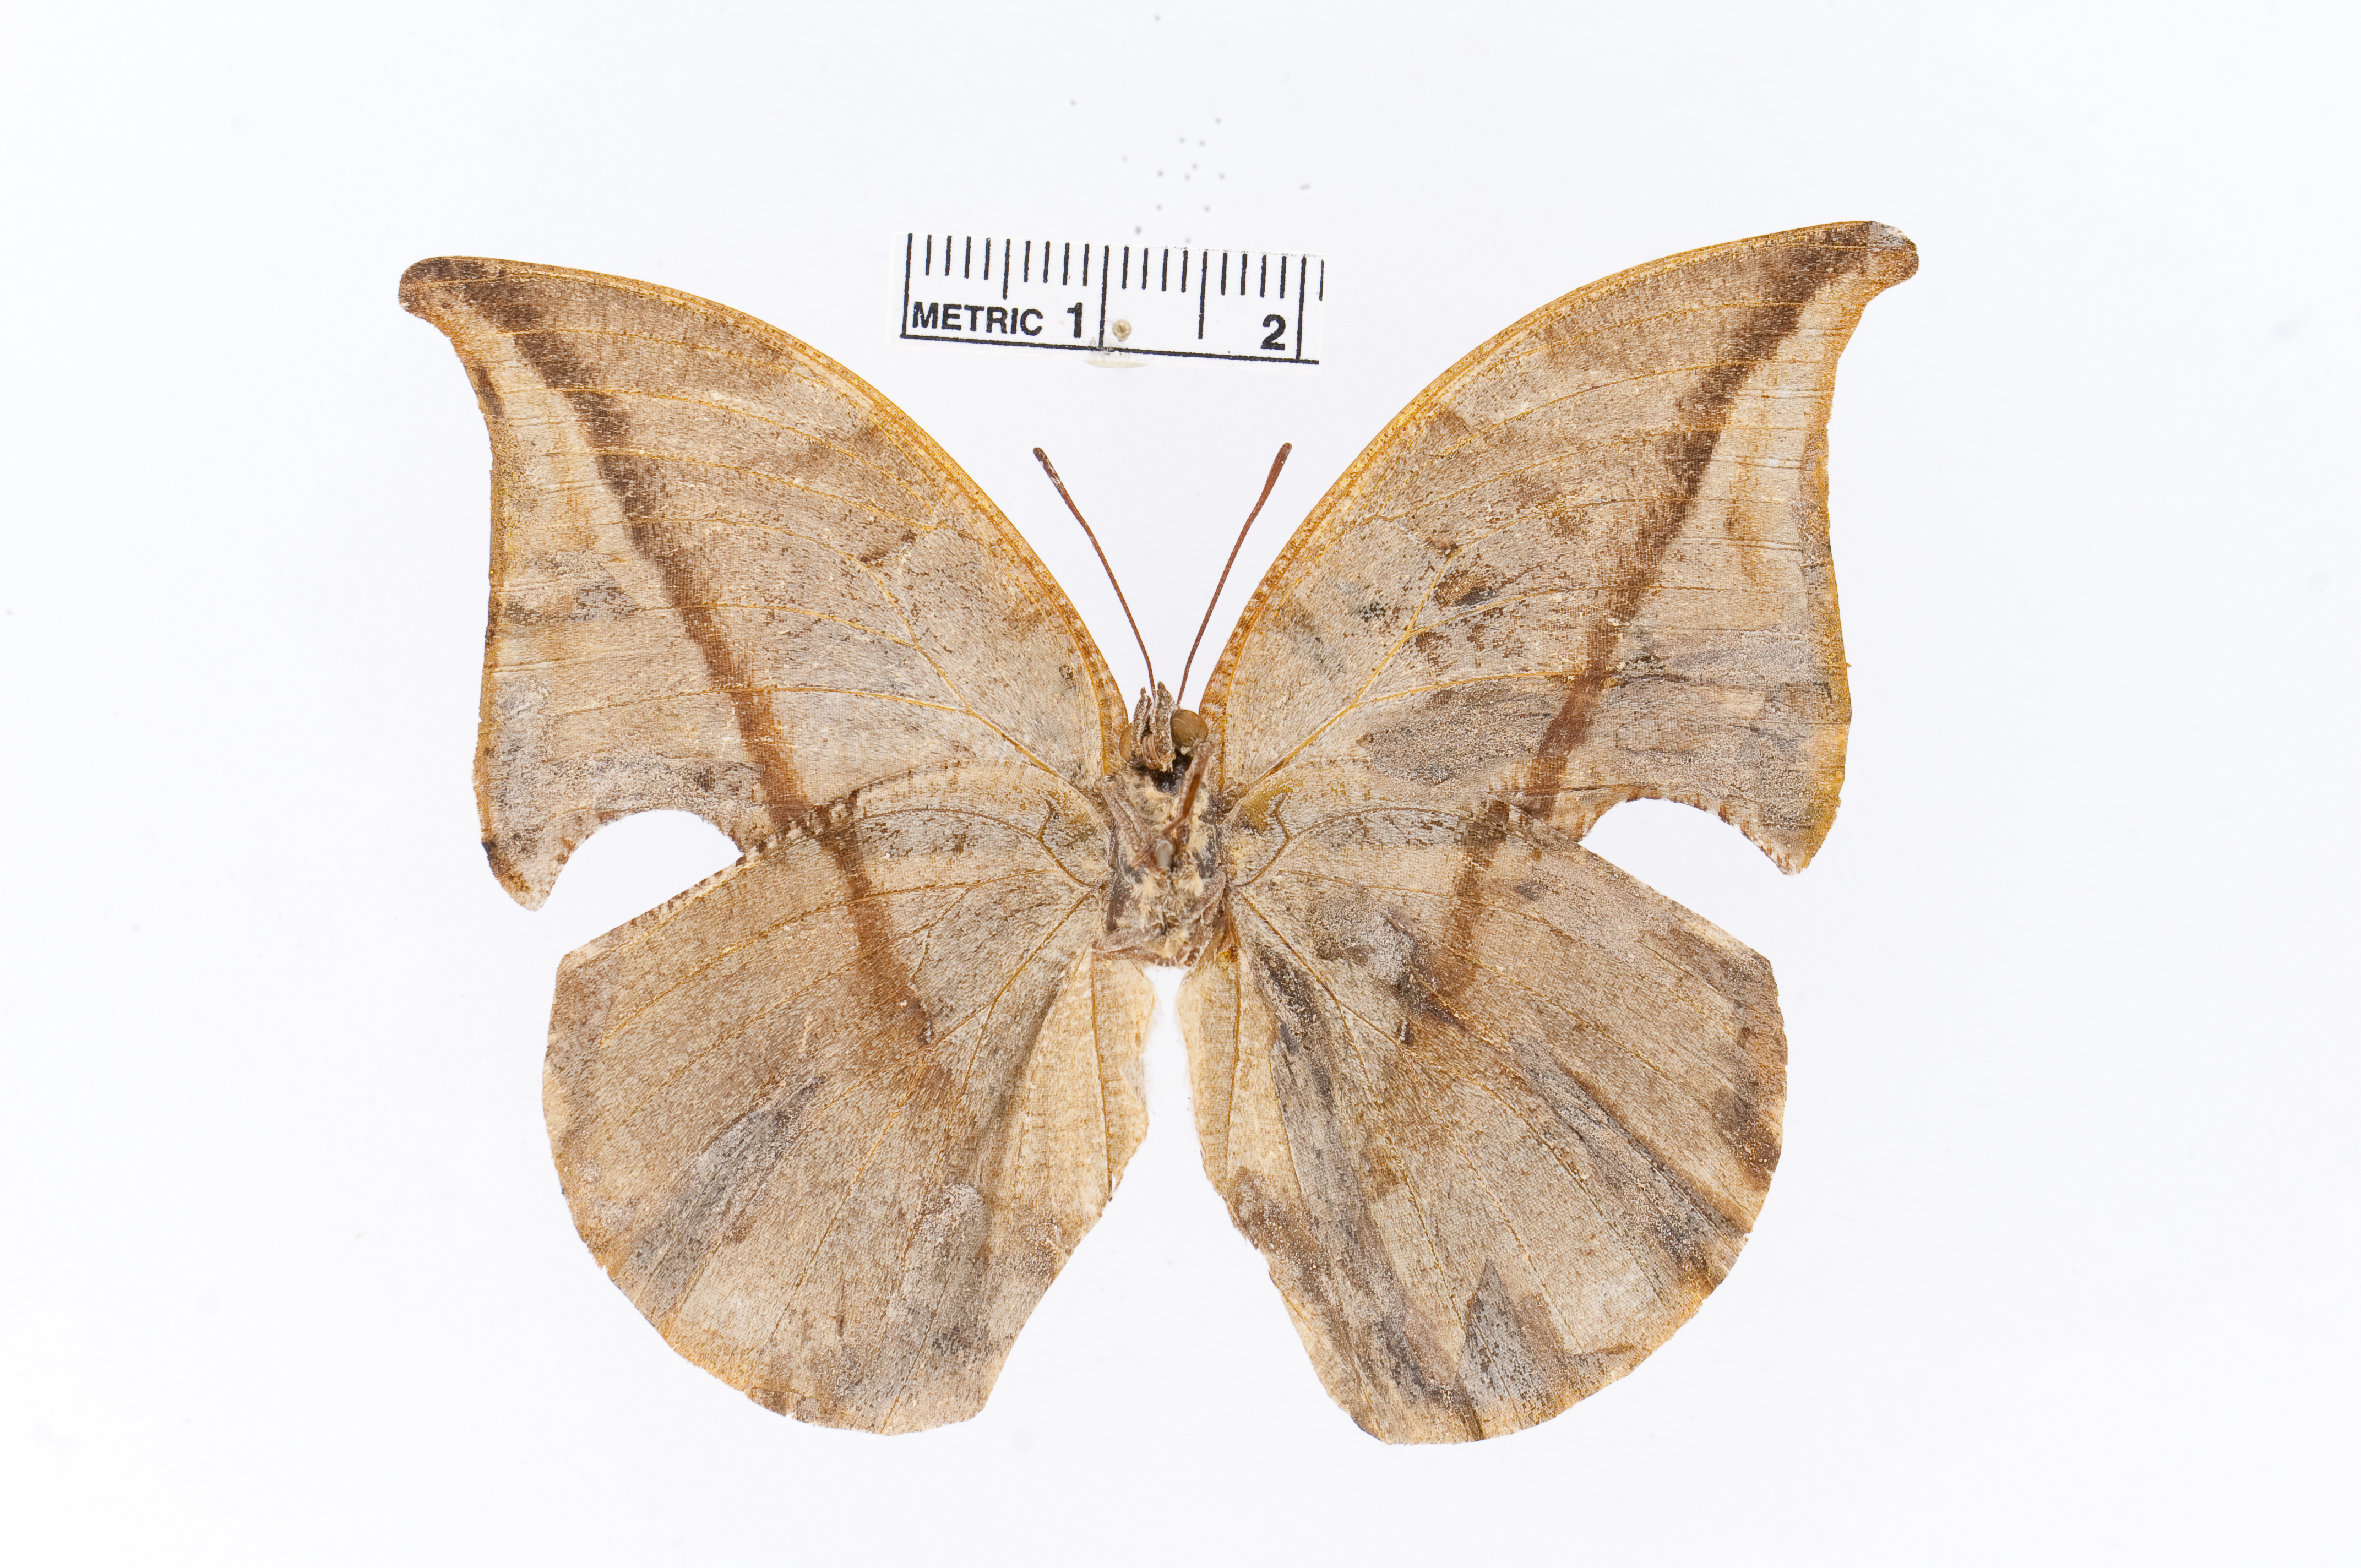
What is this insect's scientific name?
Memphis falcata
